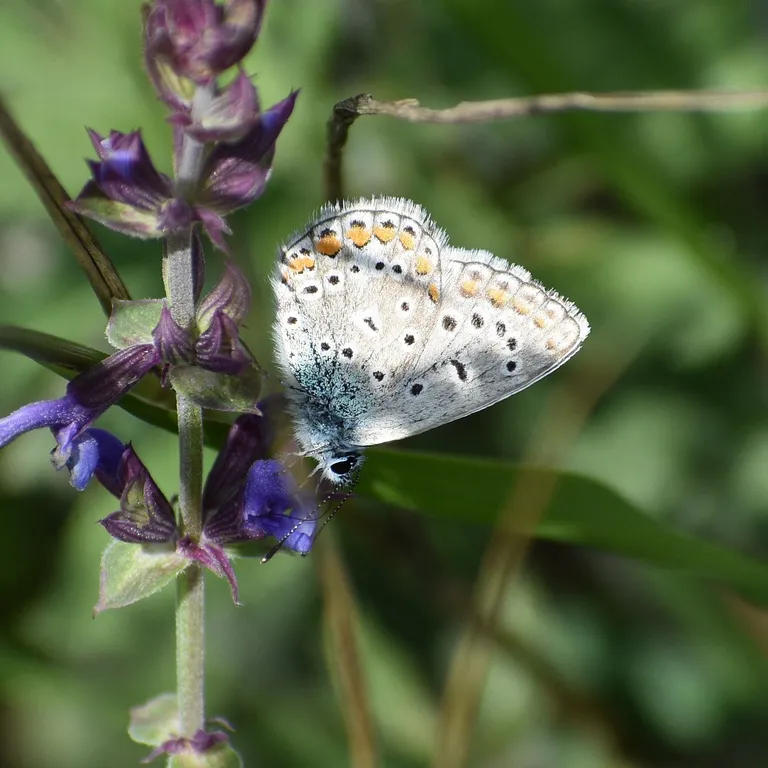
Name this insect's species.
Polyommatus icarus
